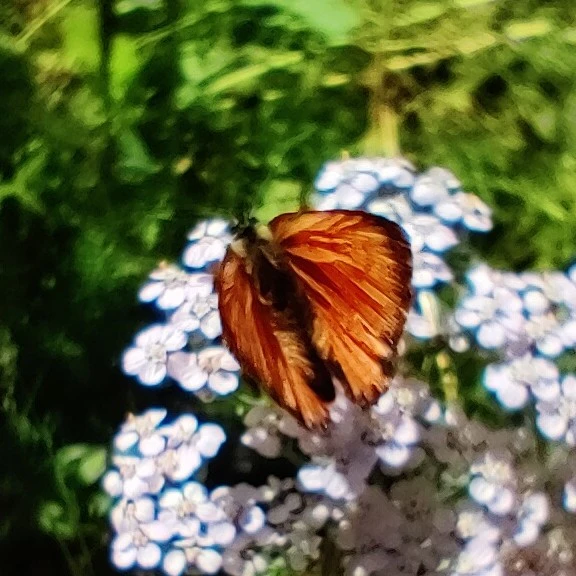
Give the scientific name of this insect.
Lycaena virgaureae
